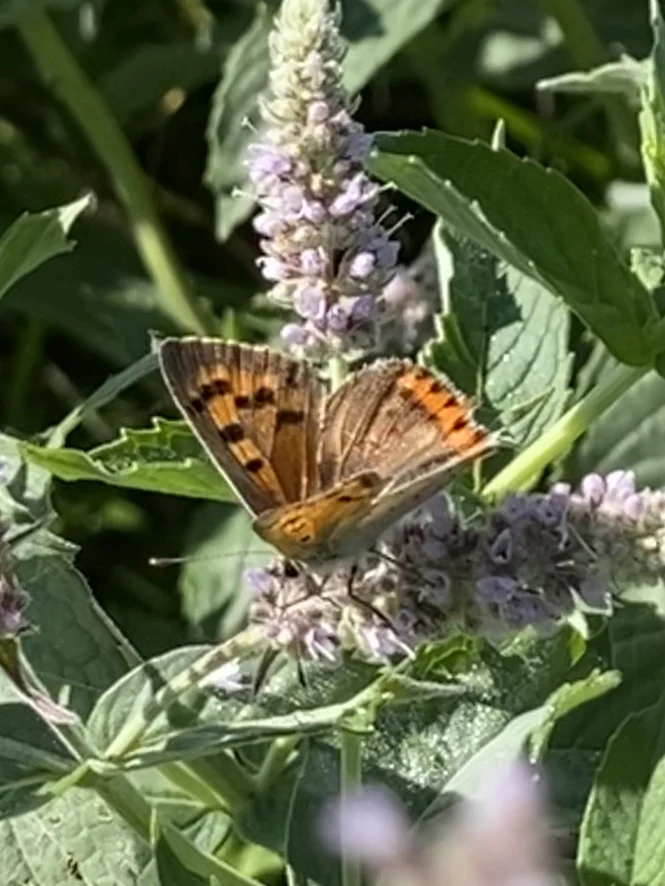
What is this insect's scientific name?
Lycaena phlaeas
